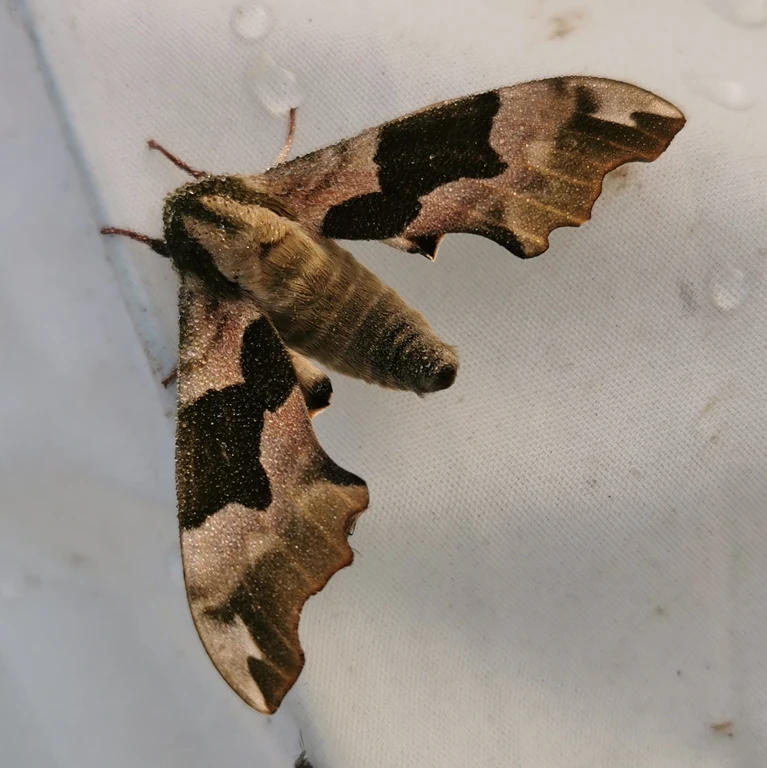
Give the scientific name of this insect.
Mimas tiliae
